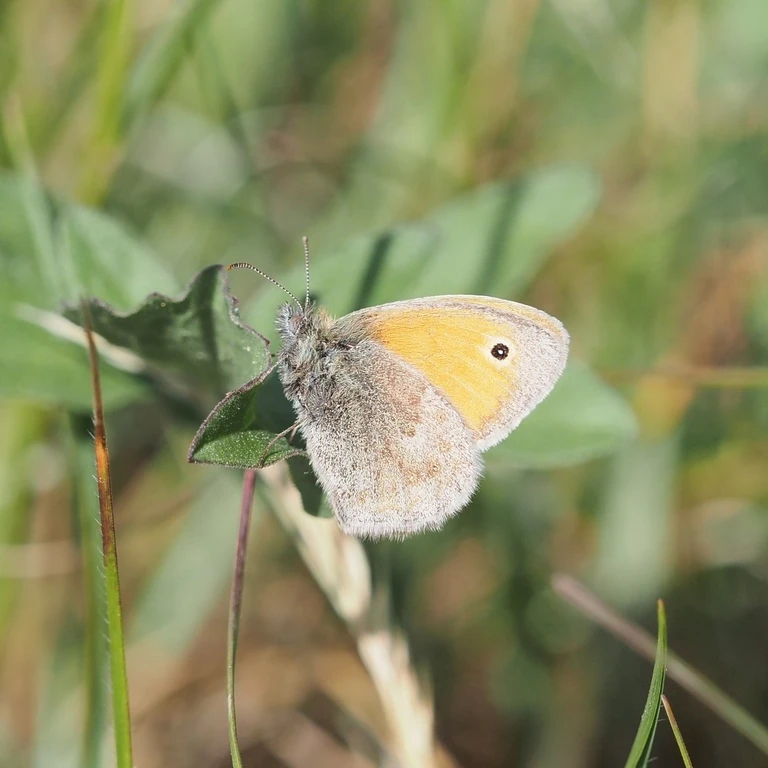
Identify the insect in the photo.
Coenonympha pamphilus
